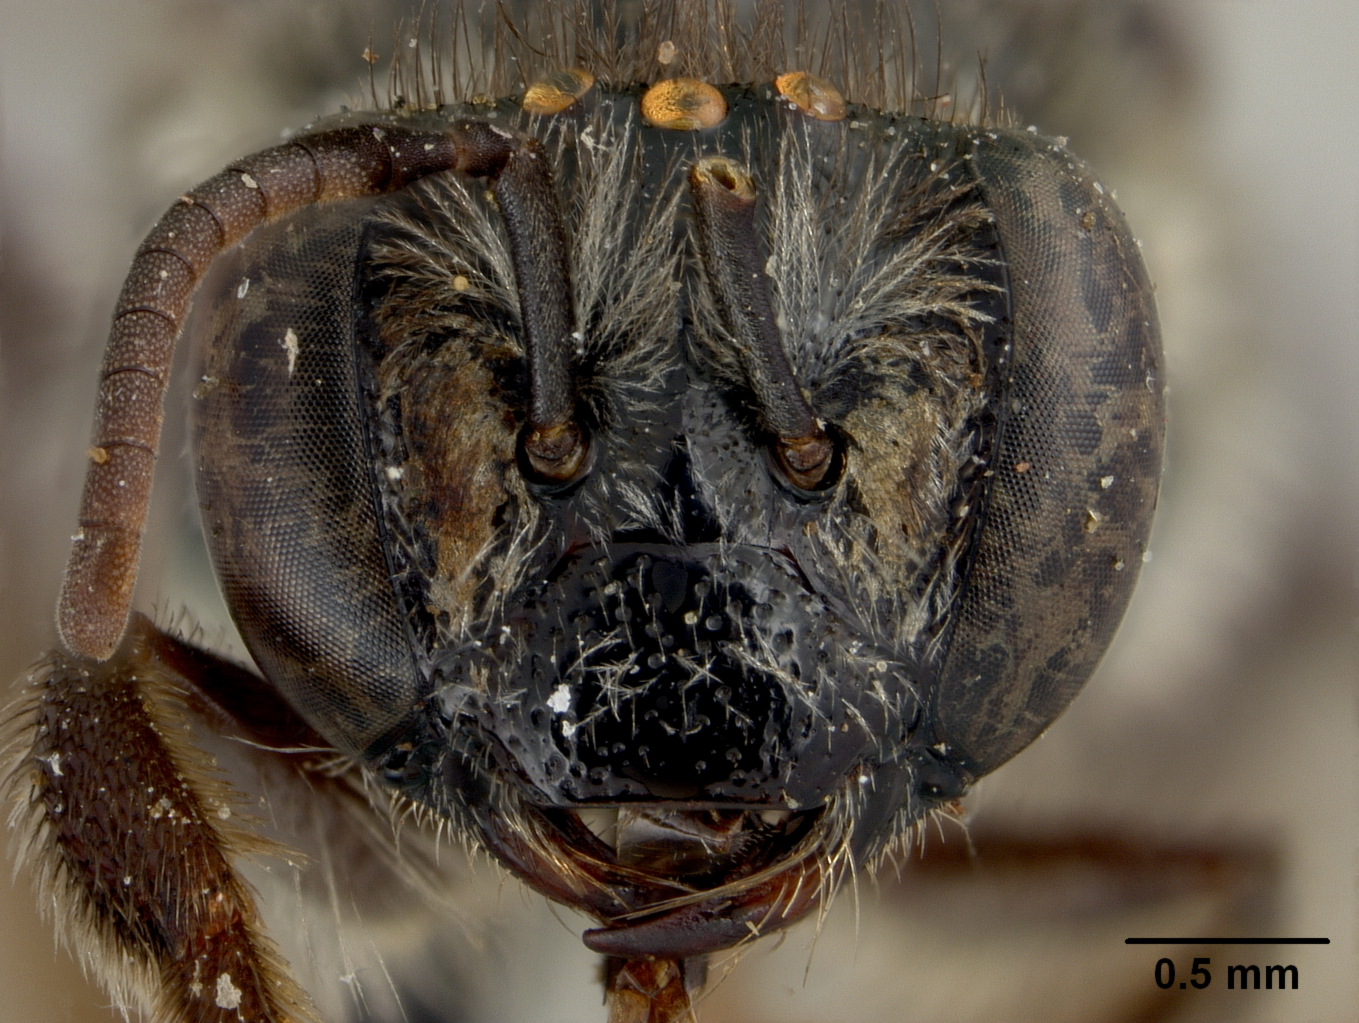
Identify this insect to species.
Exomalopsis vincentana
